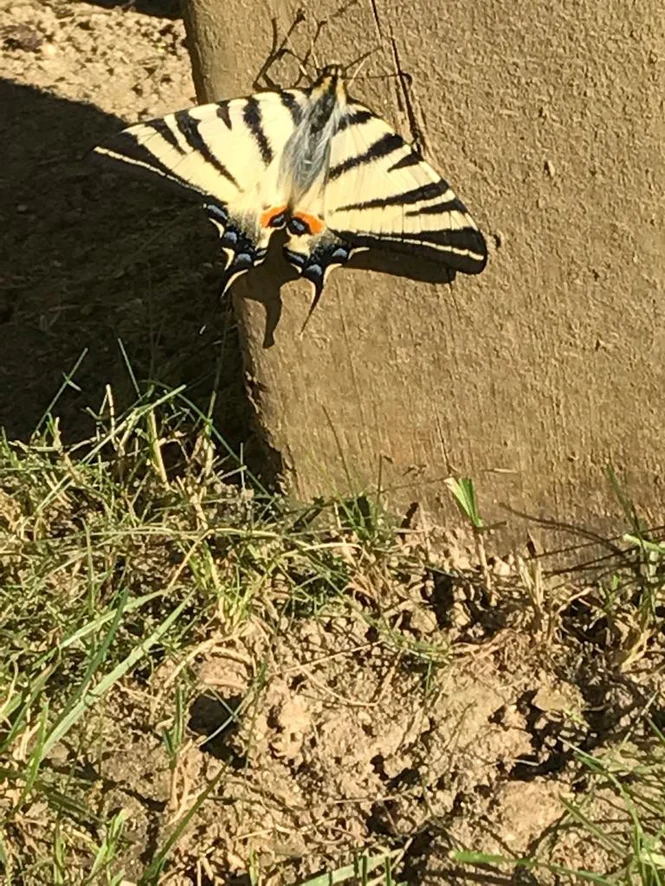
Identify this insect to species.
Iphiclides podalirius
